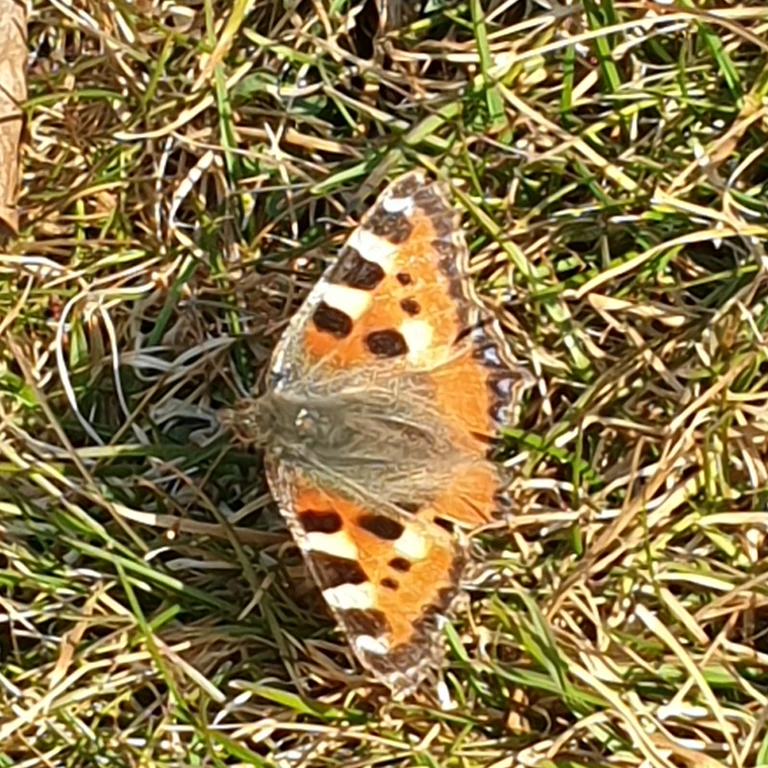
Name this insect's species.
Aglais urticae
